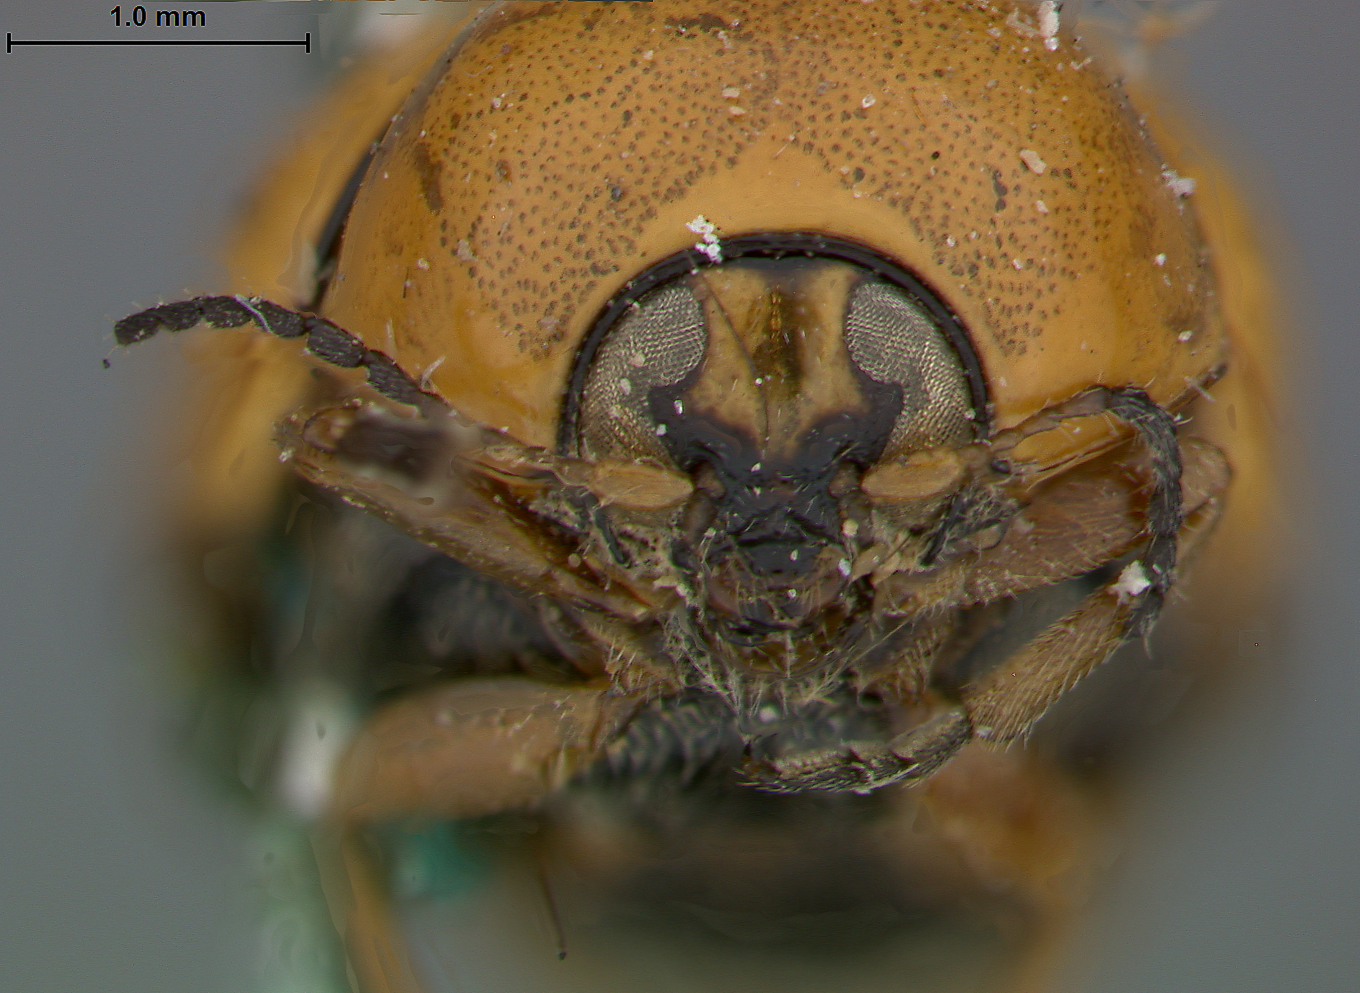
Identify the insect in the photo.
Melixanthus immaculatus
